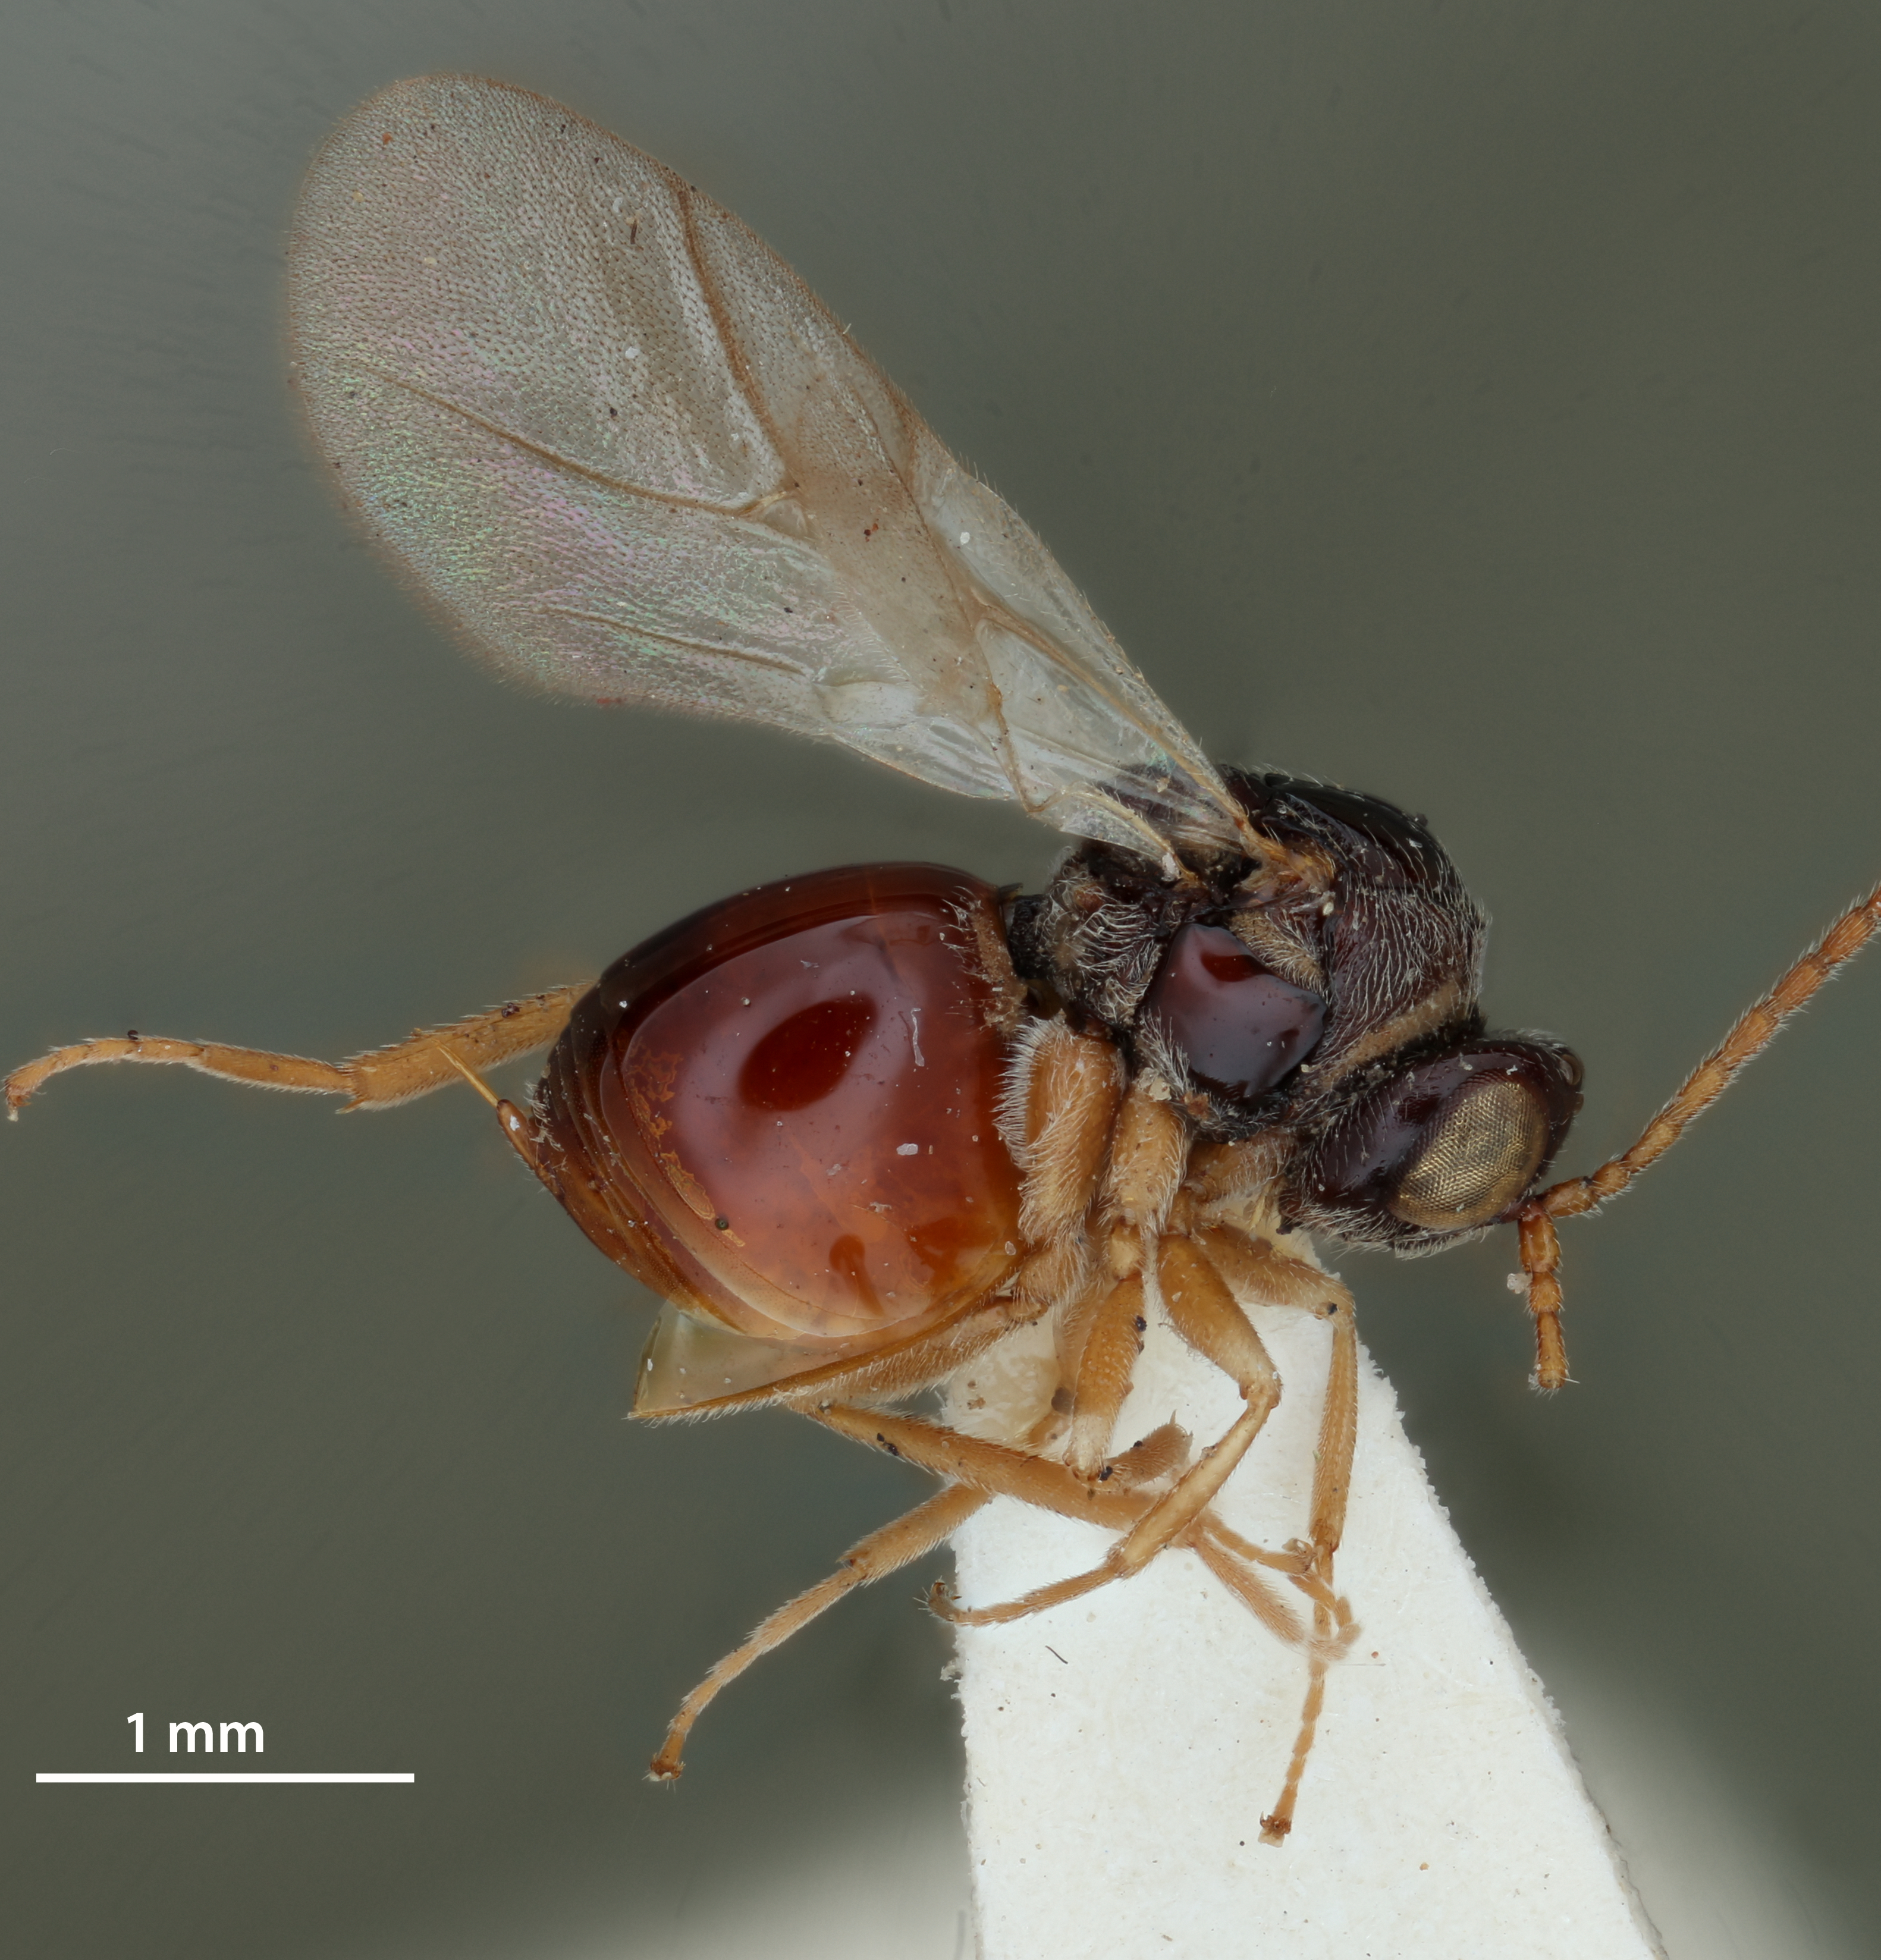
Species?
Synophromorpha rubi
